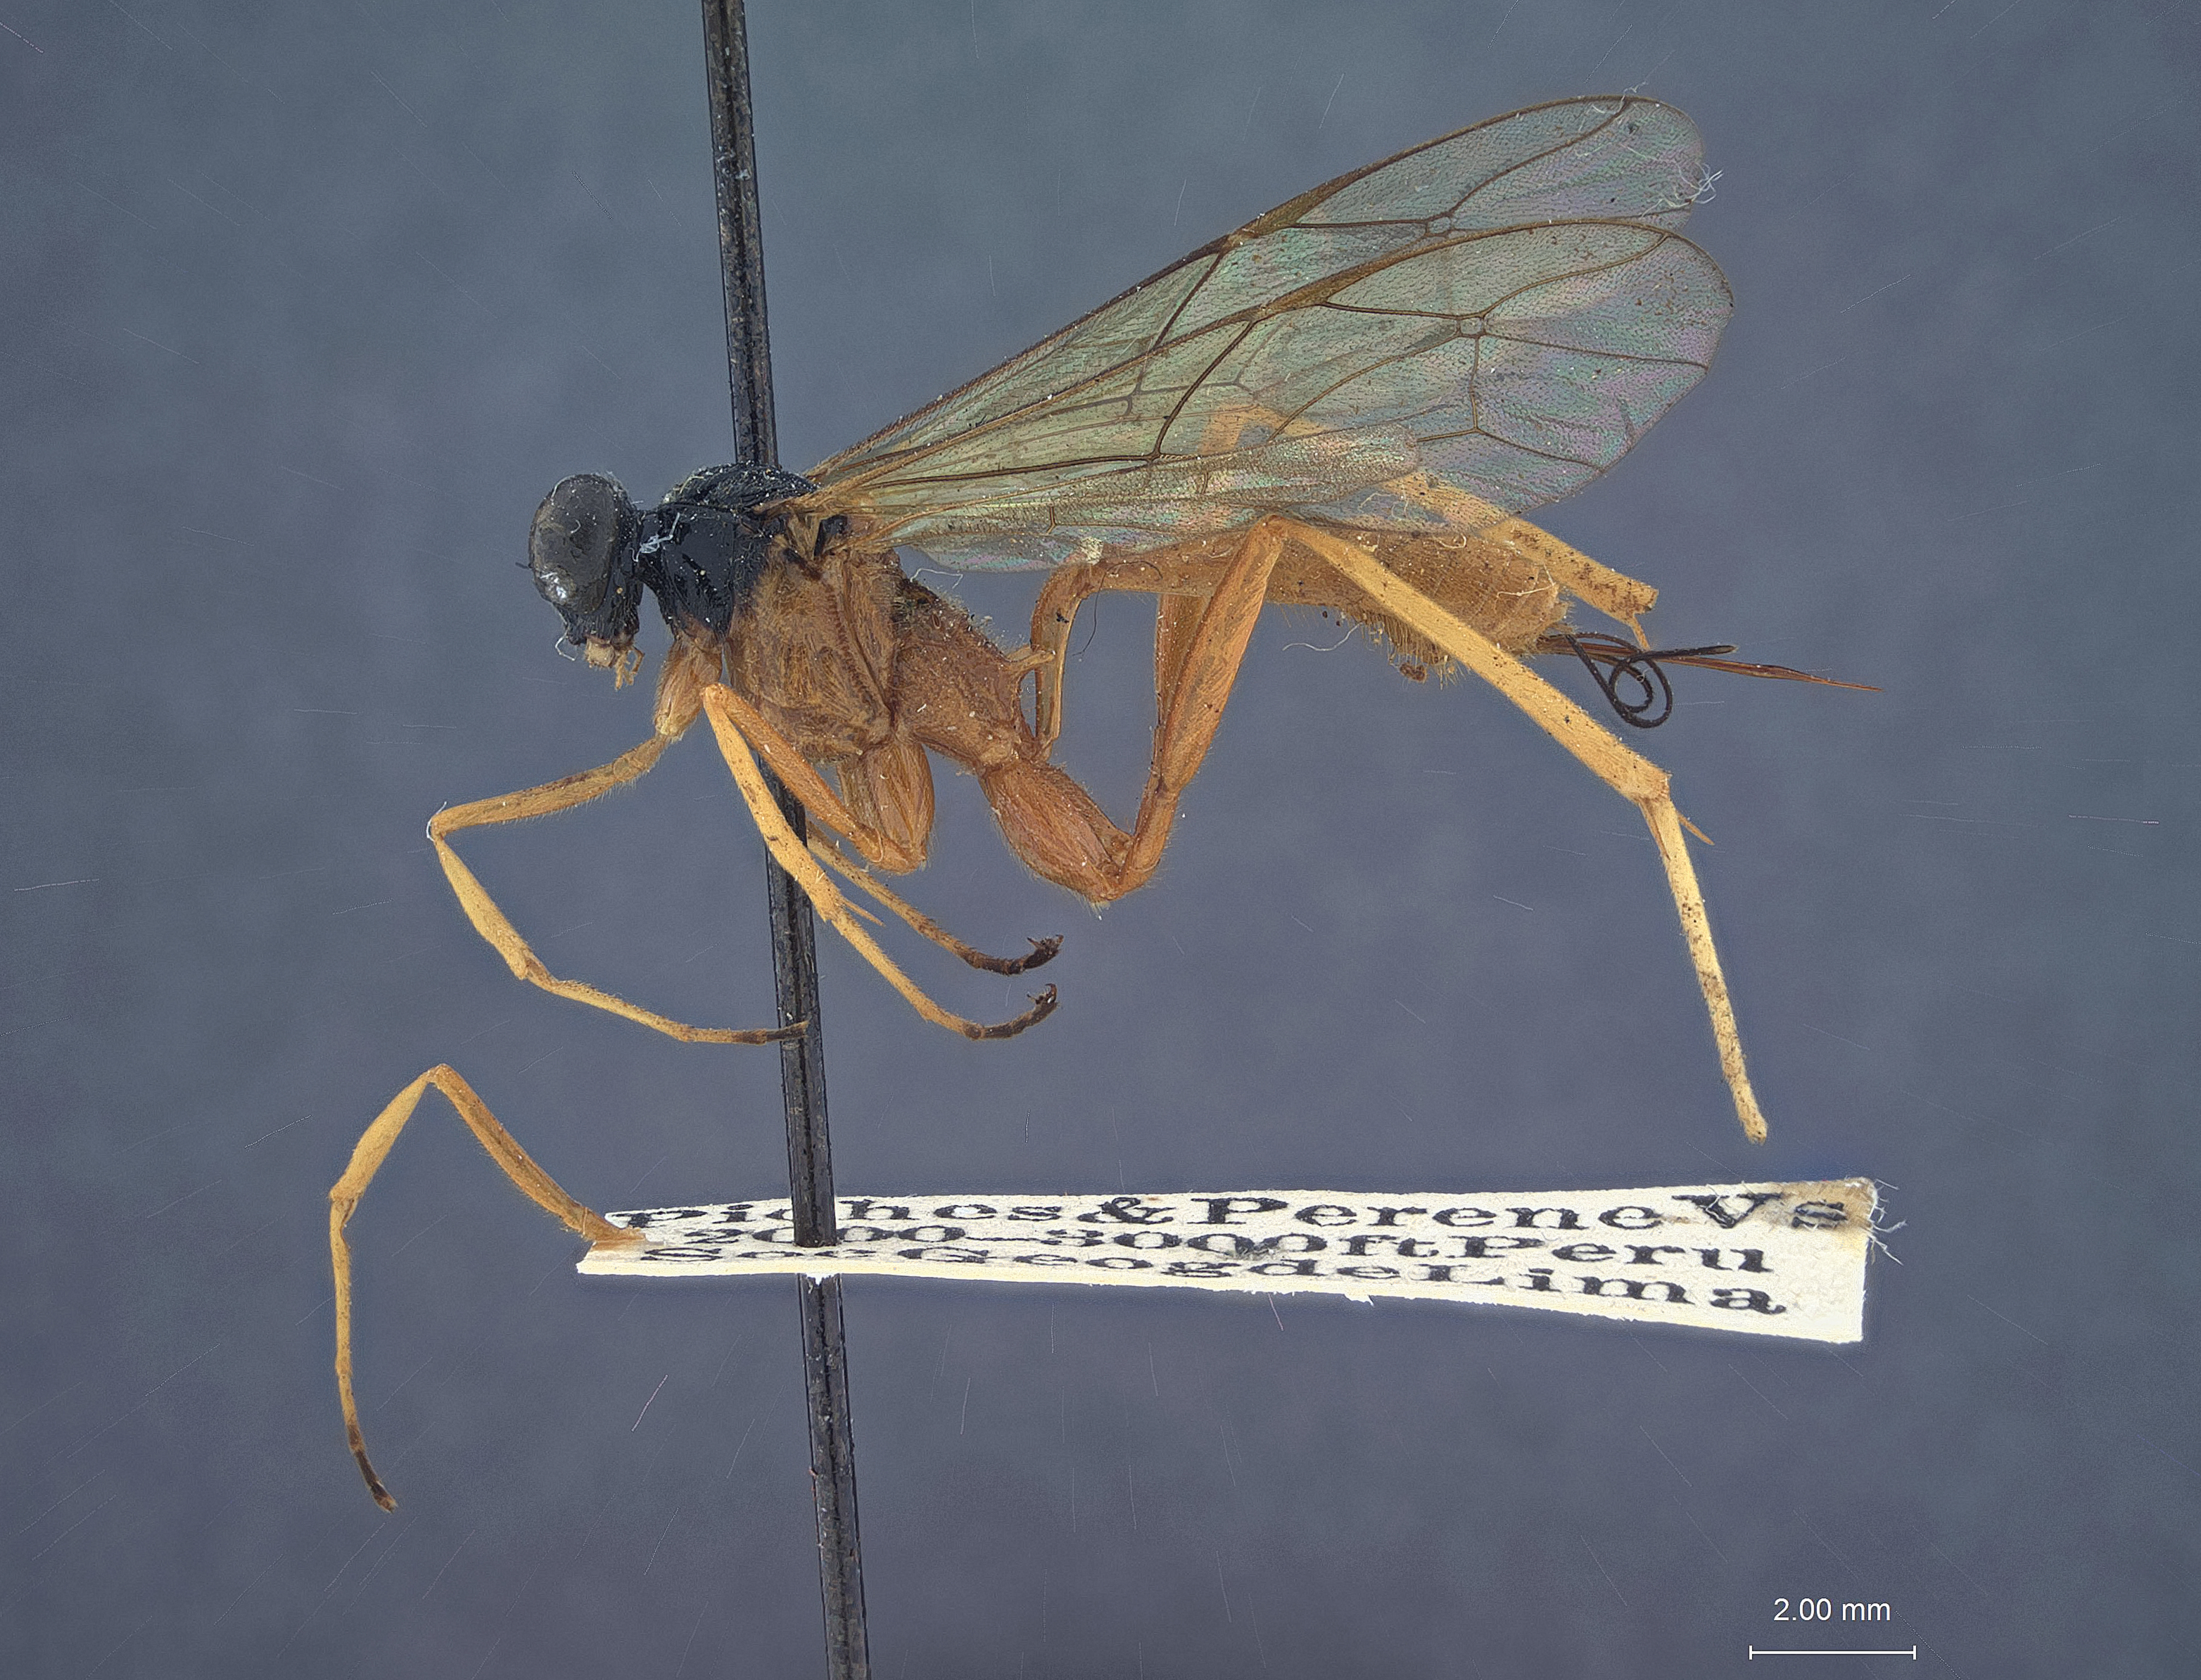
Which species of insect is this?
Cryptopterigimorpha tubulifera
